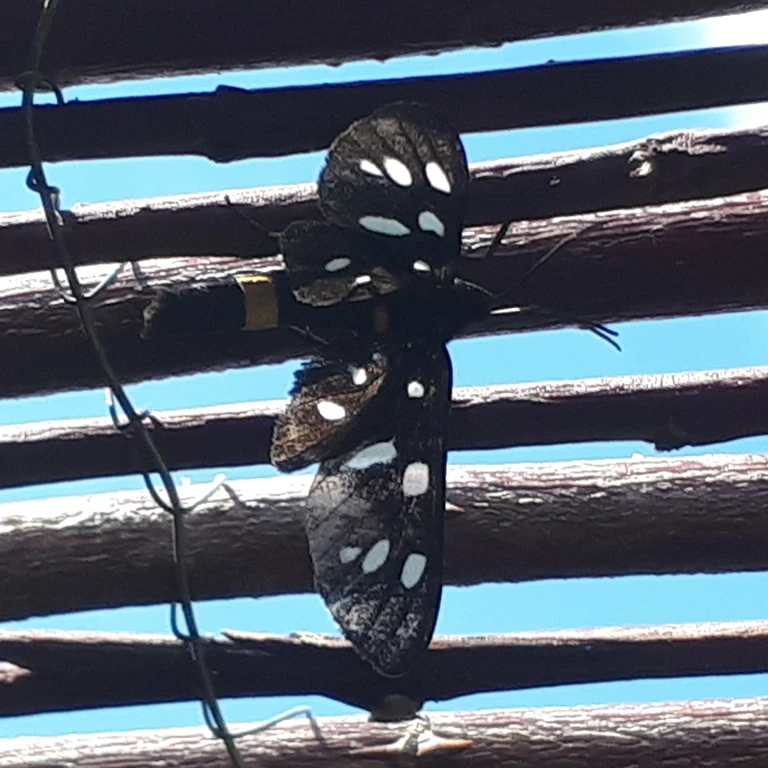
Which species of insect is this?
Amata phegea
